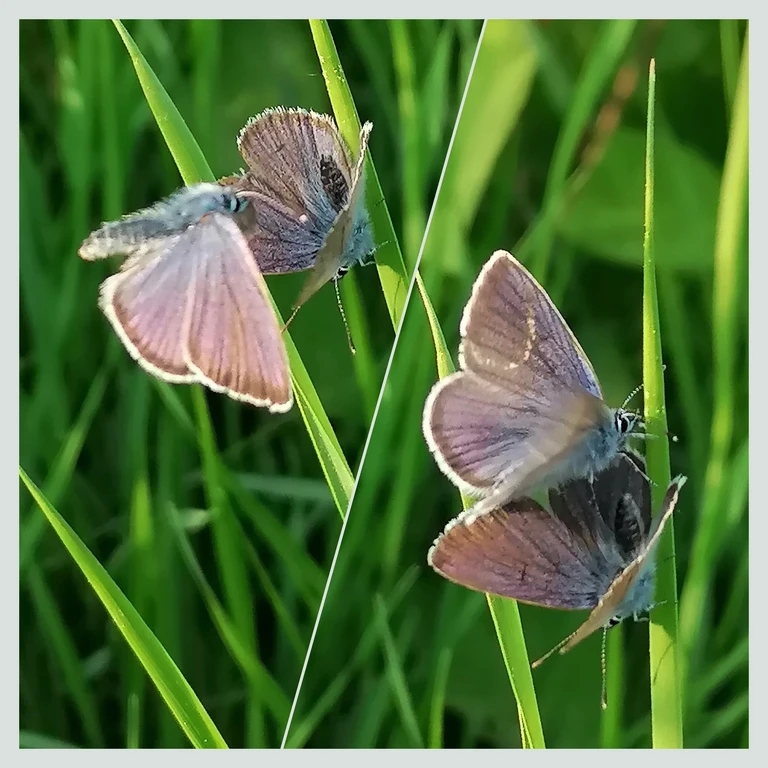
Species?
Cyaniris semiargus
